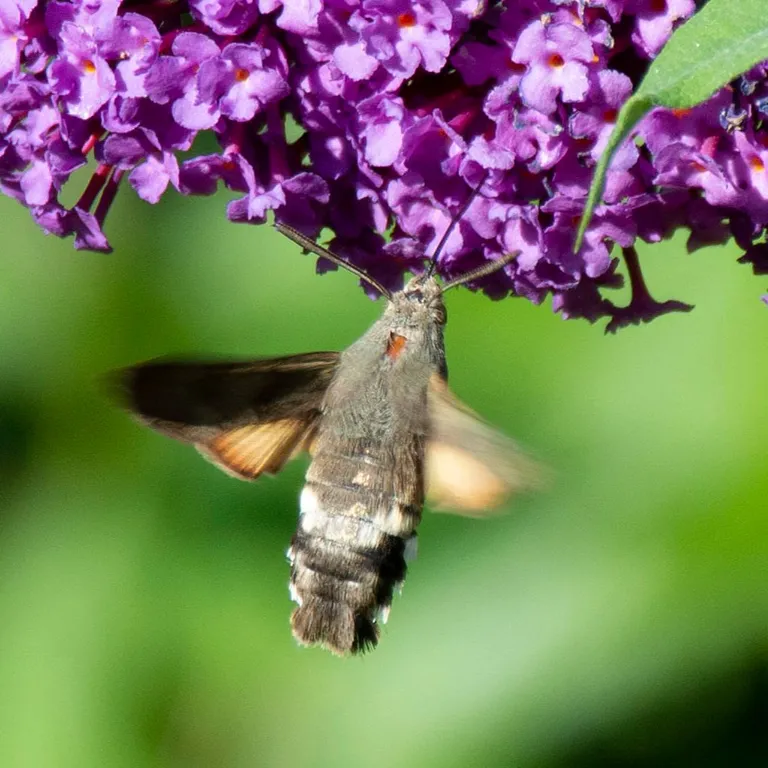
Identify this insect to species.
Macroglossum stellatarum
